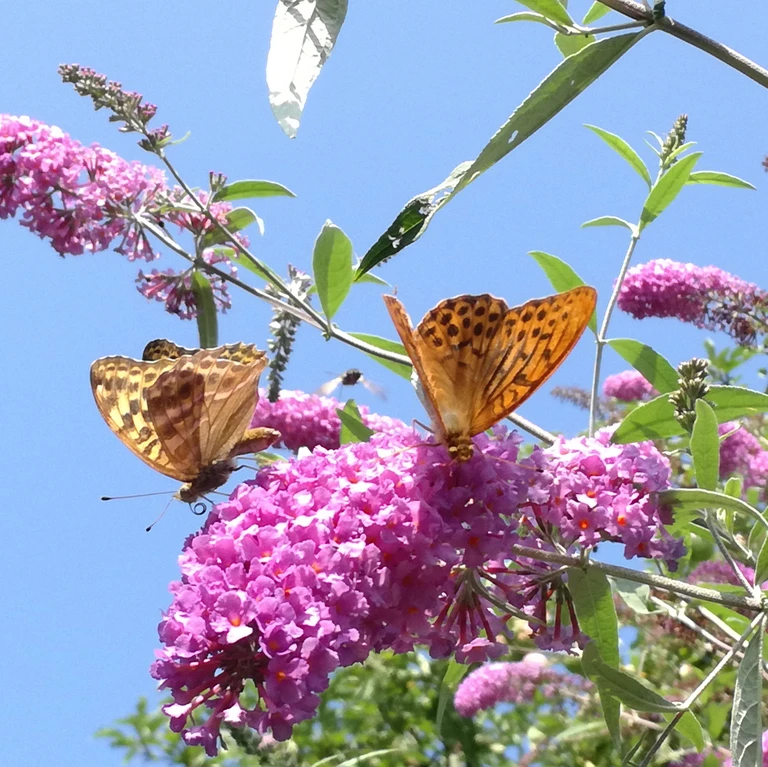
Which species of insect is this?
Argynnis paphia
